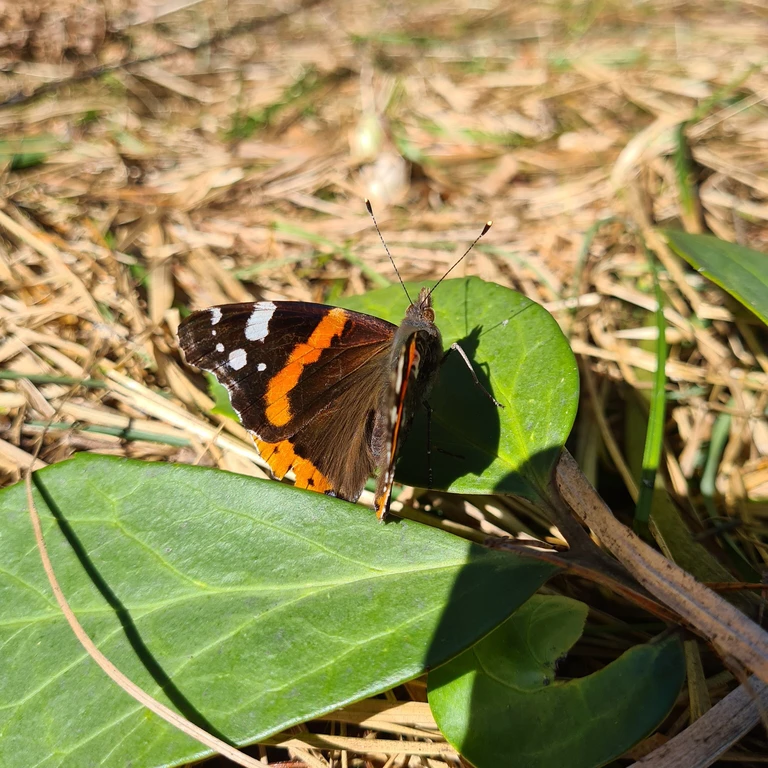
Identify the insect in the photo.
Vanessa atalanta
